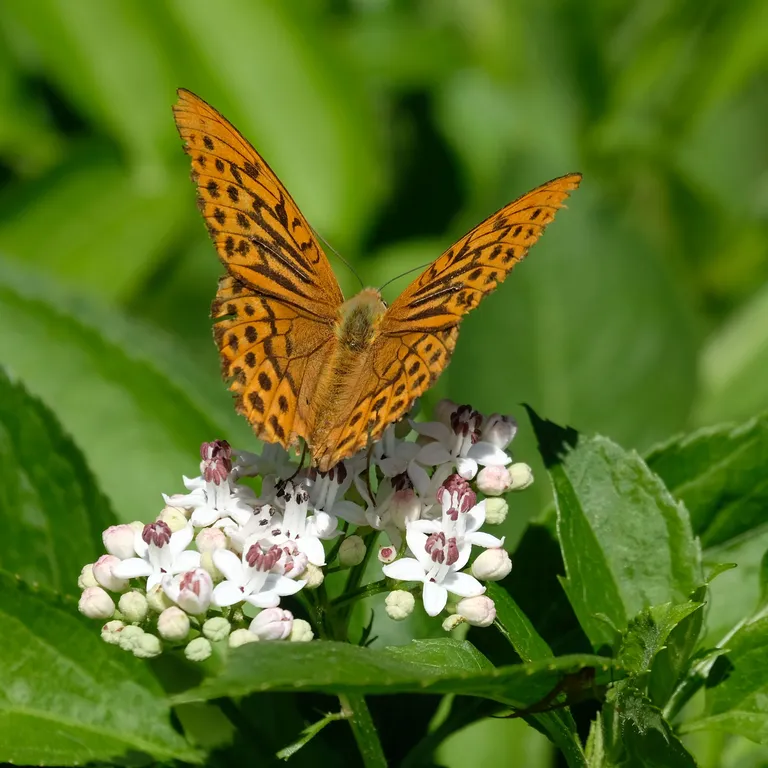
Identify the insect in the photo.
Argynnis paphia
